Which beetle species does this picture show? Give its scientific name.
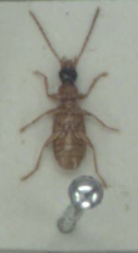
Demetrias monostigma
